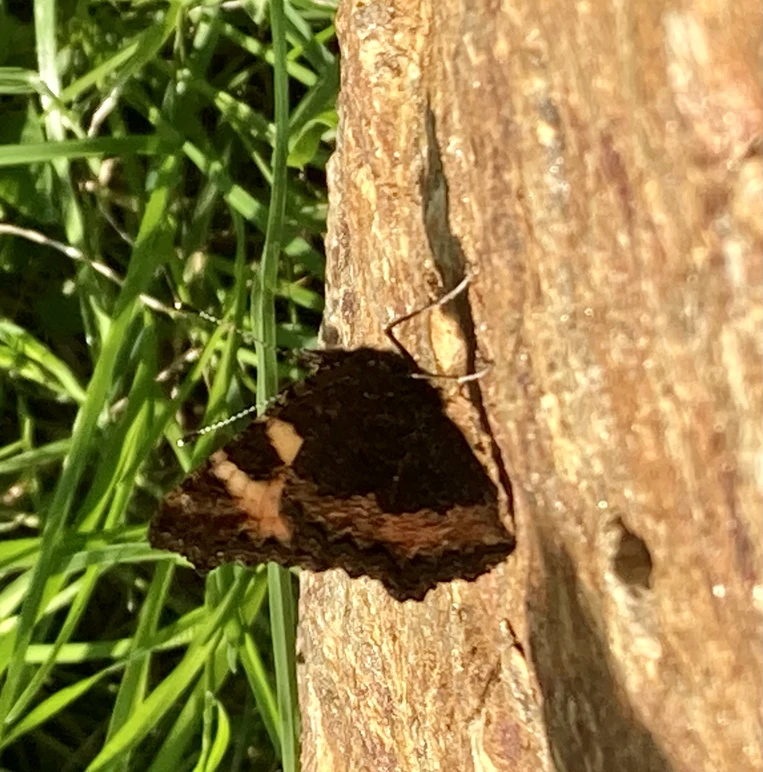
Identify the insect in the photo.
Aglais urticae
